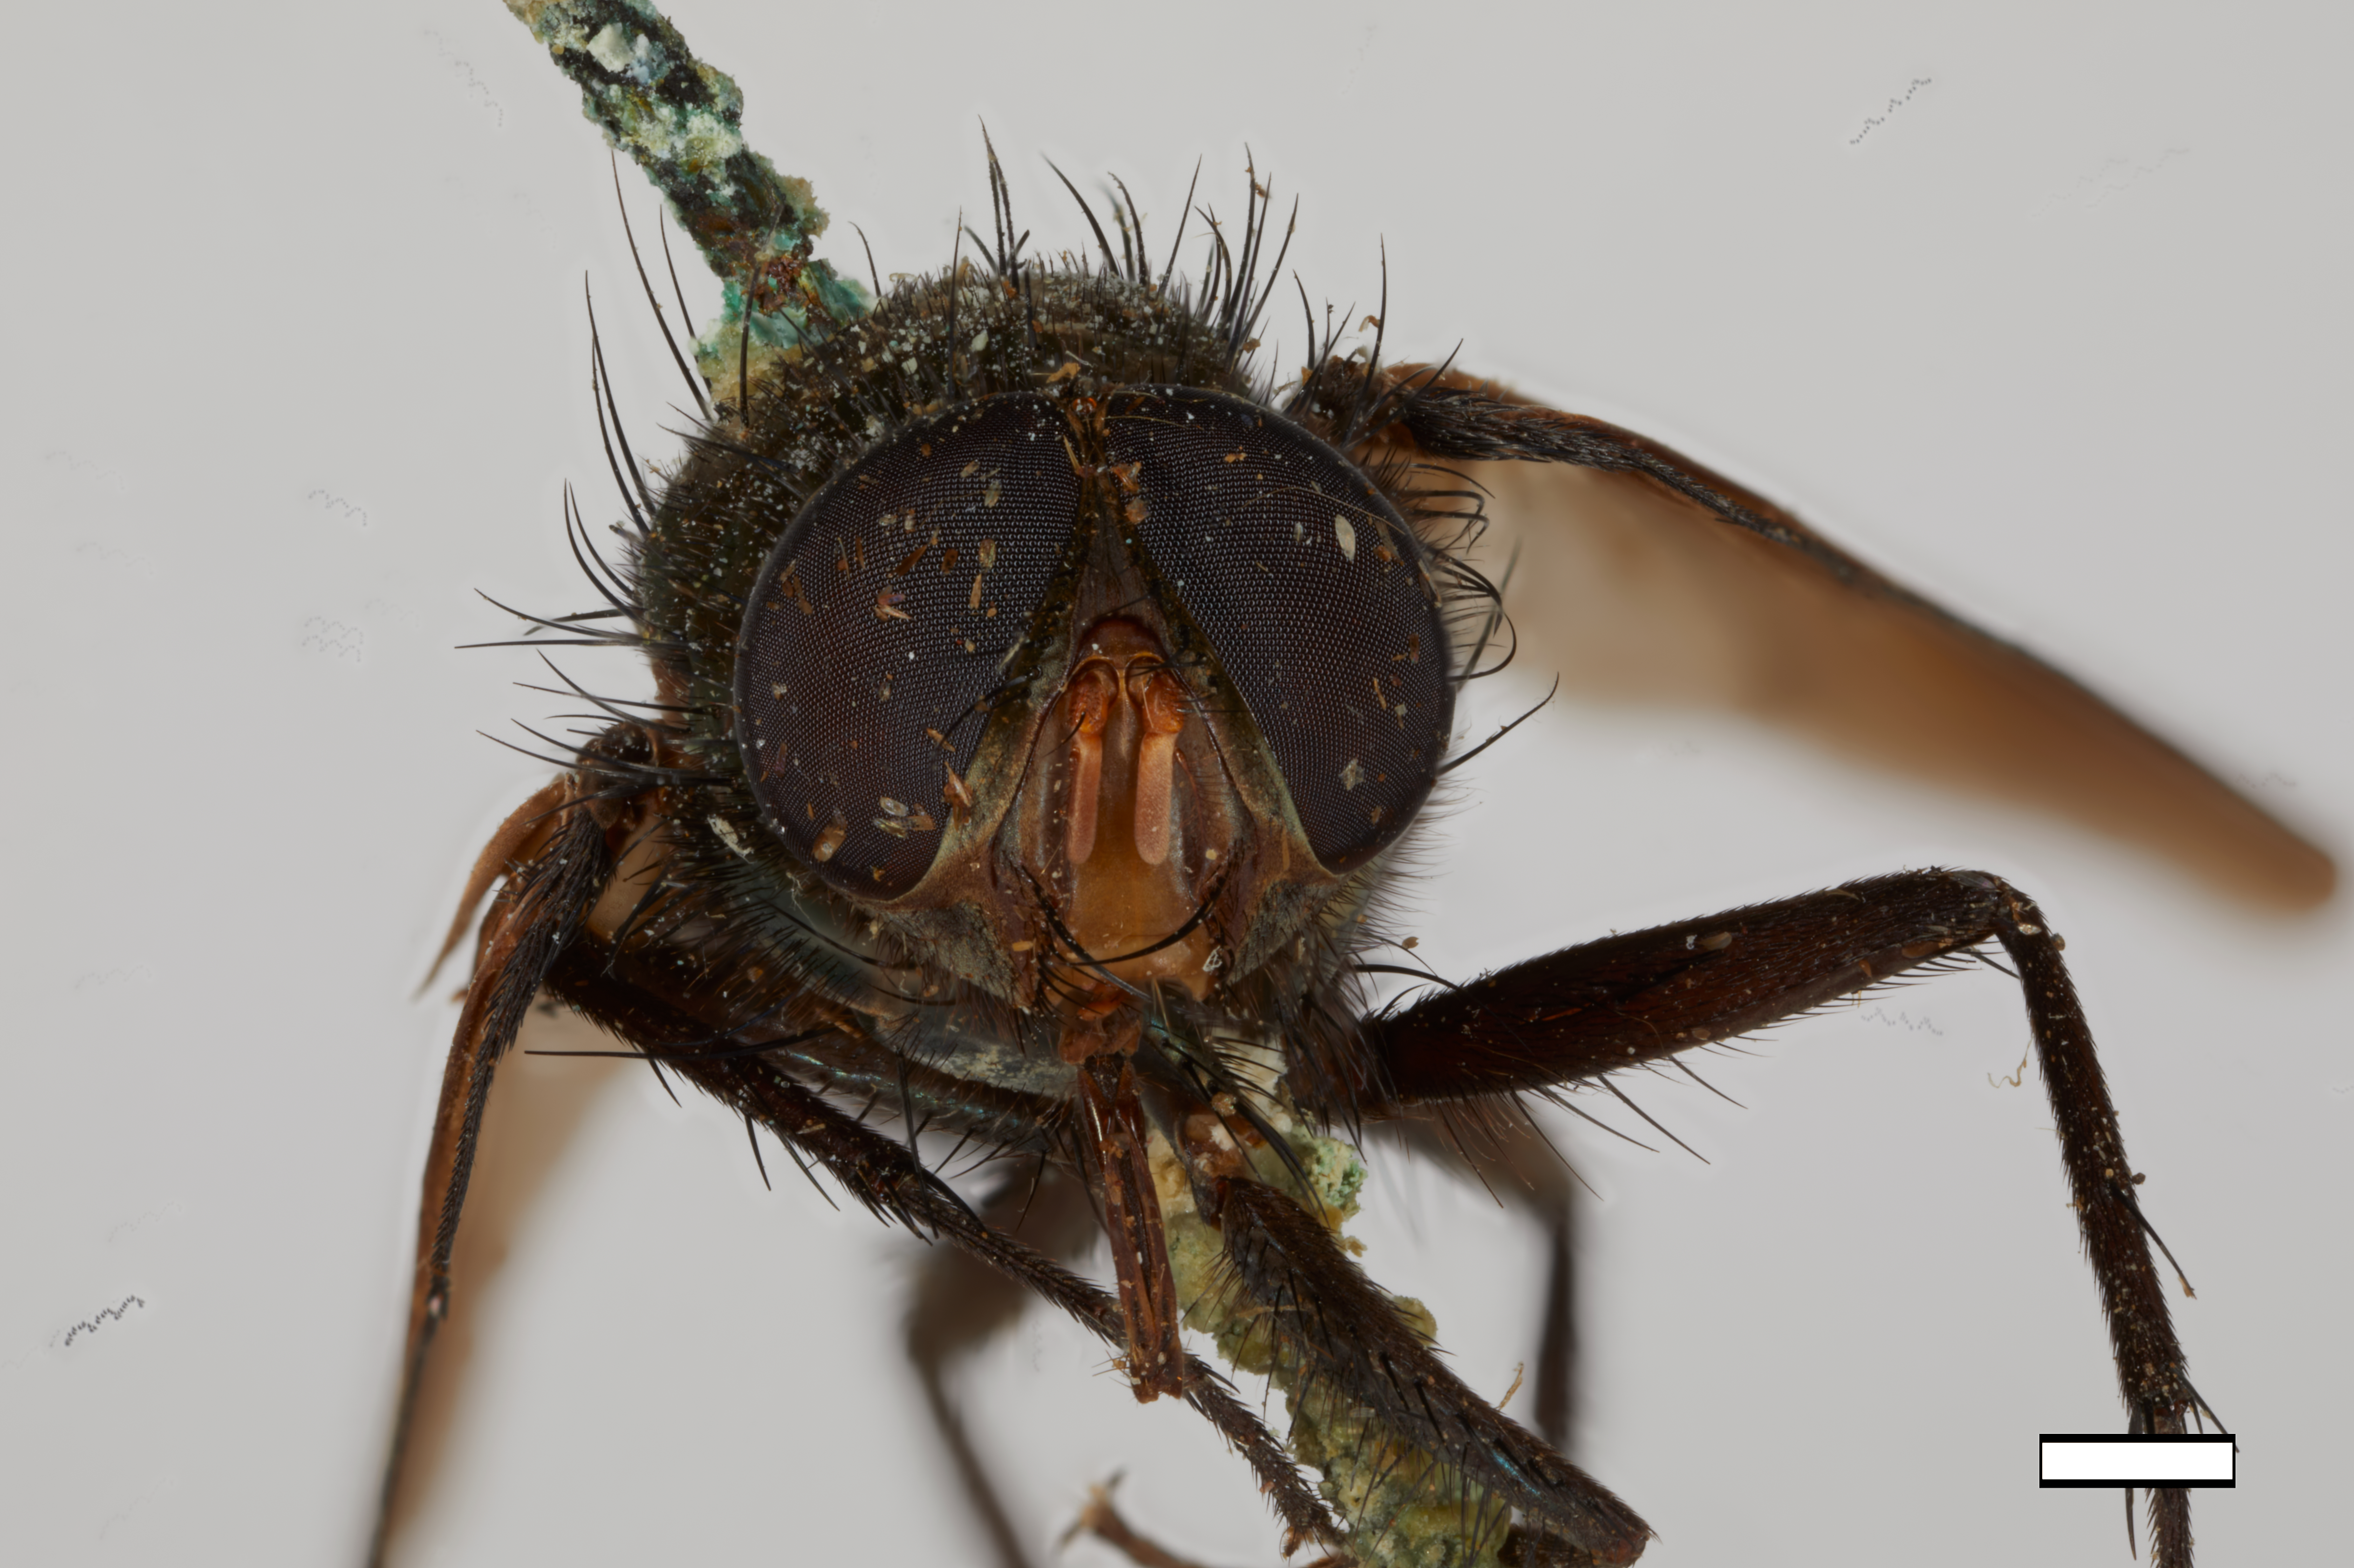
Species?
Strongyloneura philippinensis
